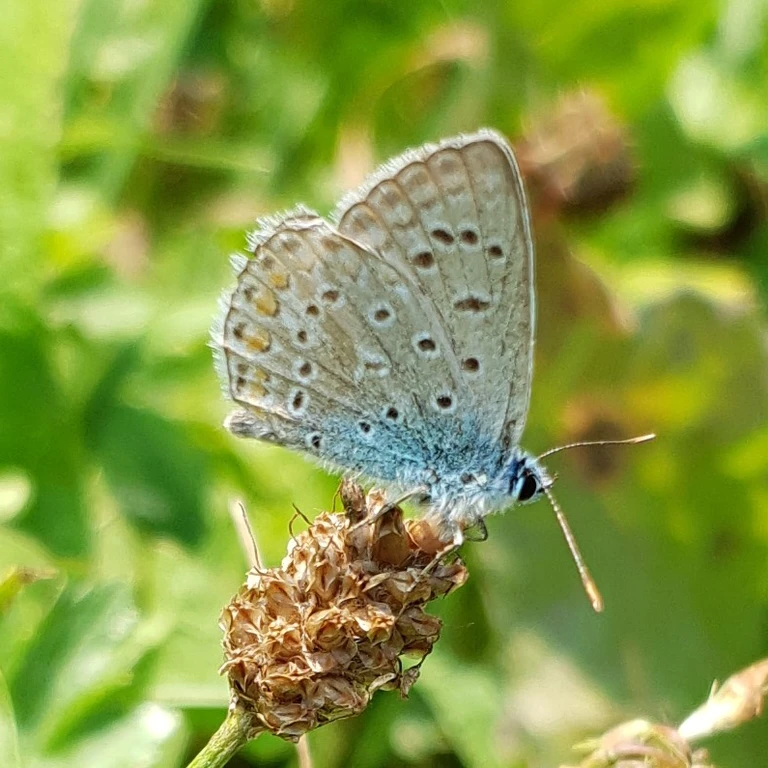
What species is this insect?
Polyommatus icarus
